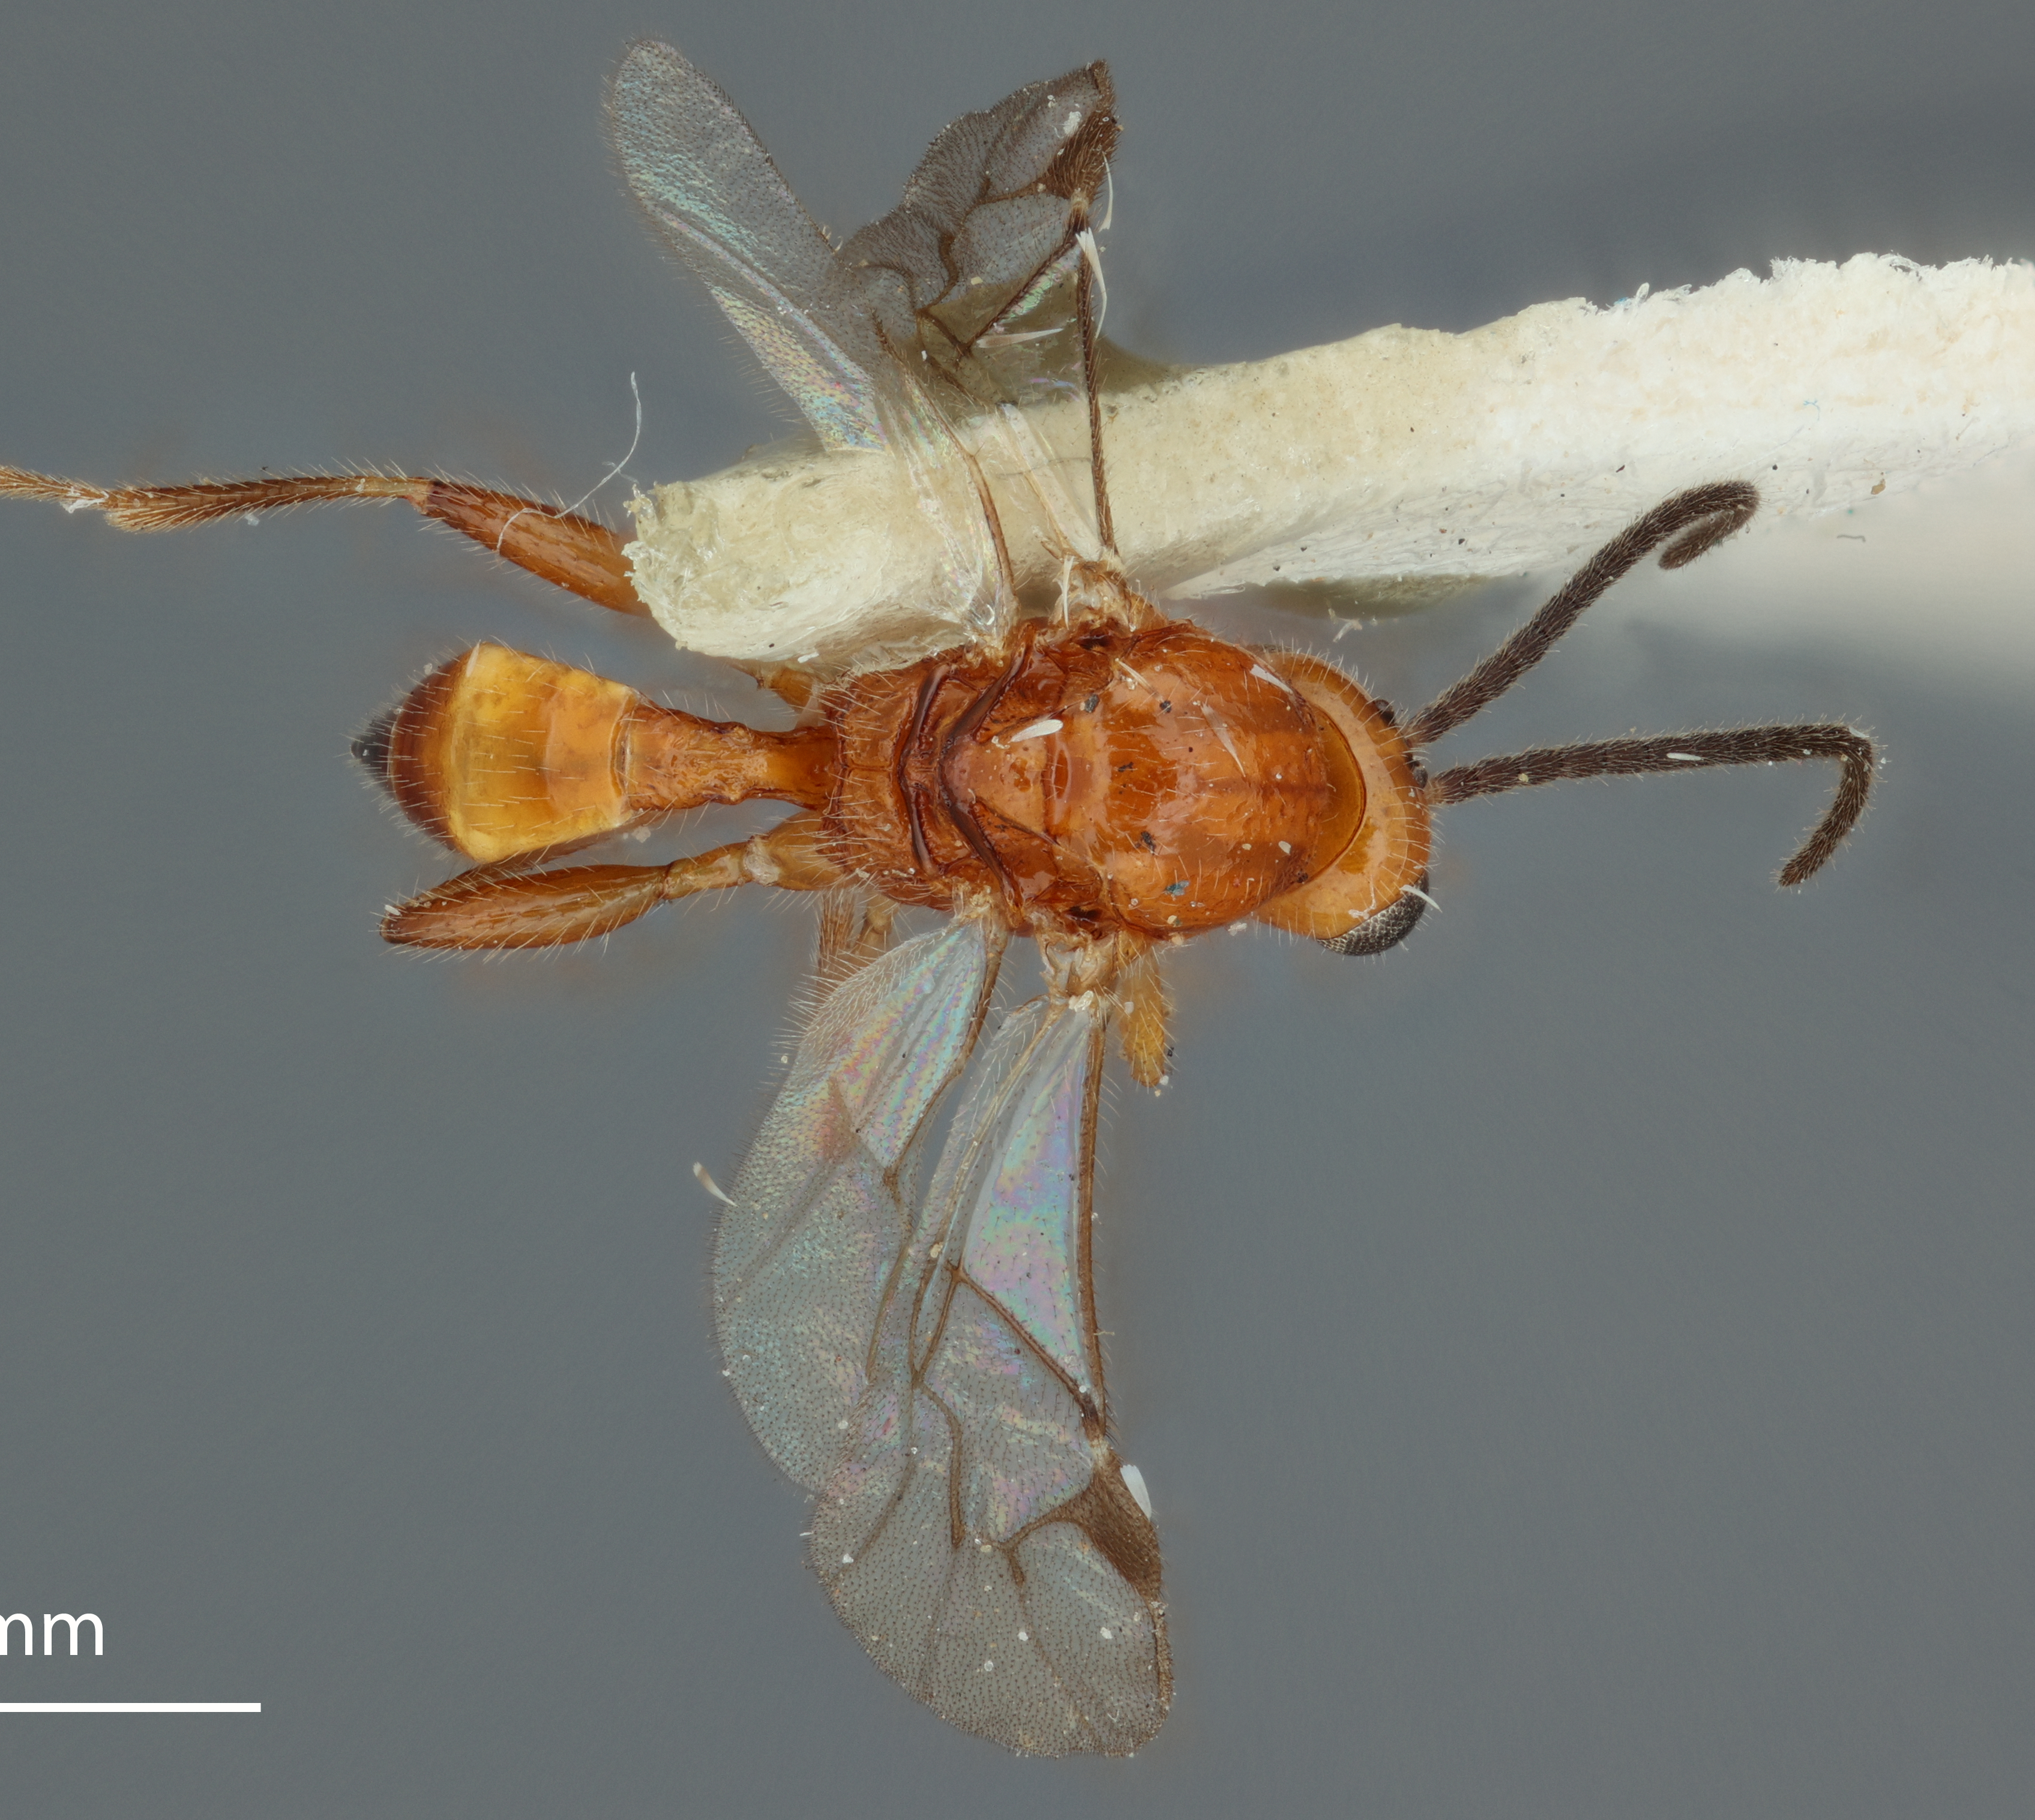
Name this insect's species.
Aphidius xanthotherus
